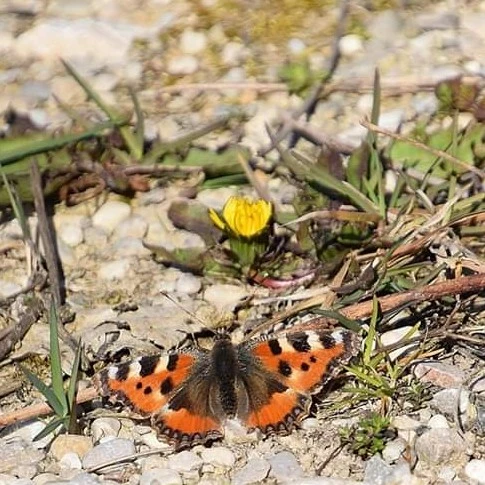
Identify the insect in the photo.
Aglais urticae
